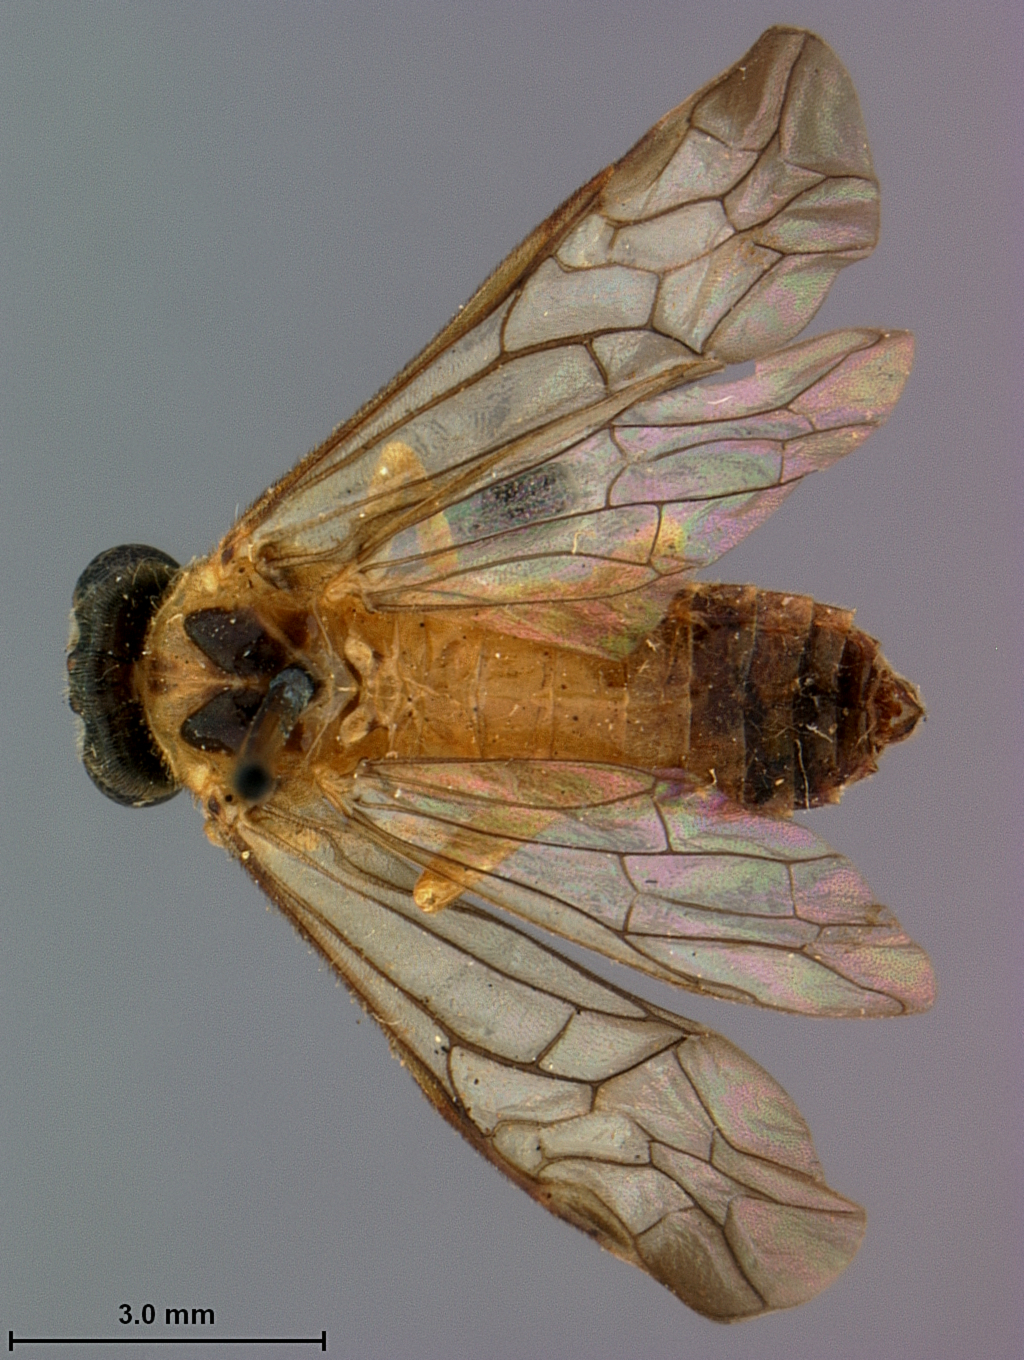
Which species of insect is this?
Stromboceros urichi
